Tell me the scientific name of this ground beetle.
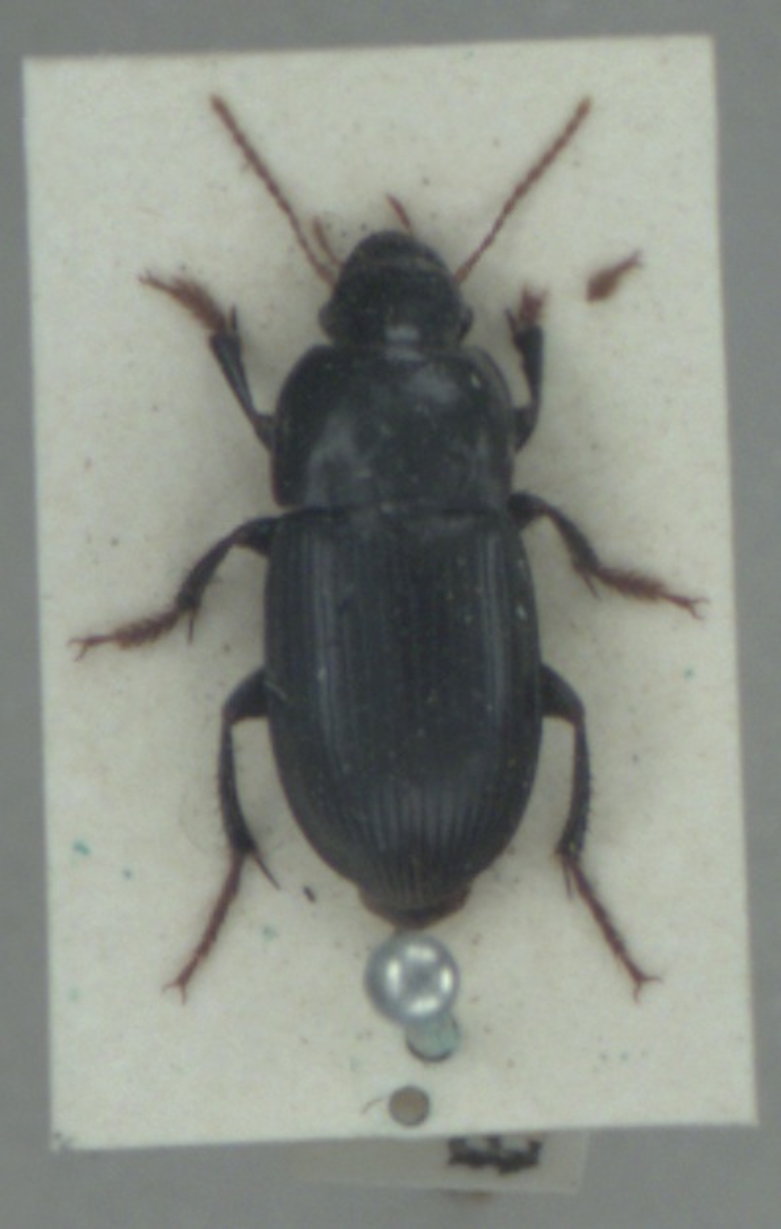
Harpalus tardus
